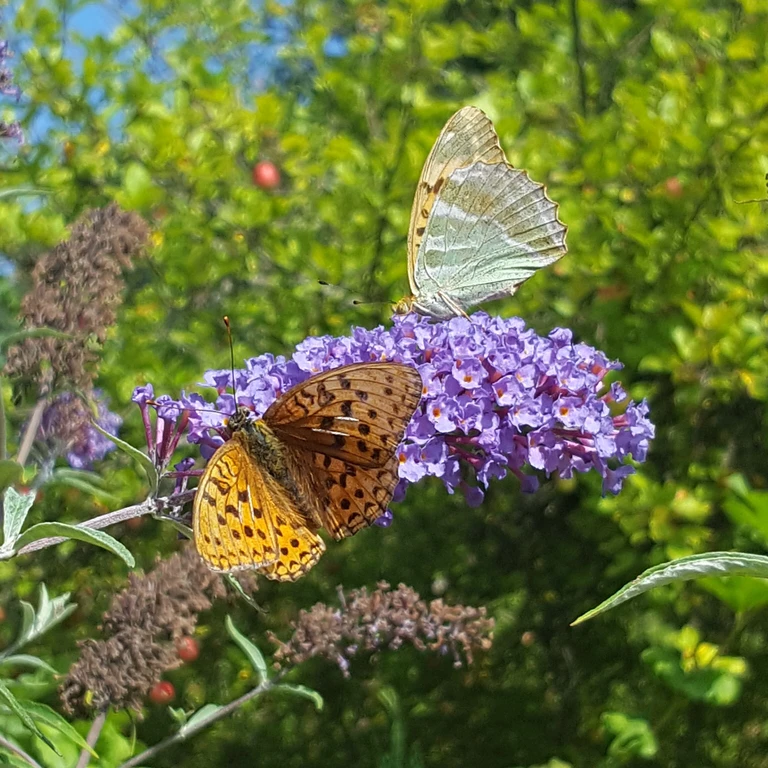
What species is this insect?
Fabriciana adippe
